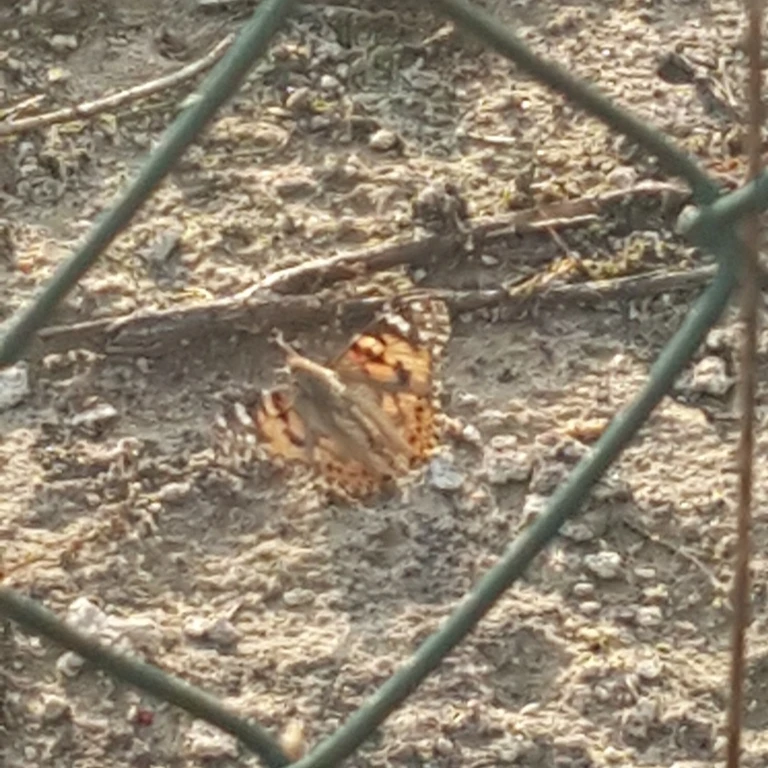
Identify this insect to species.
Vanessa cardui
